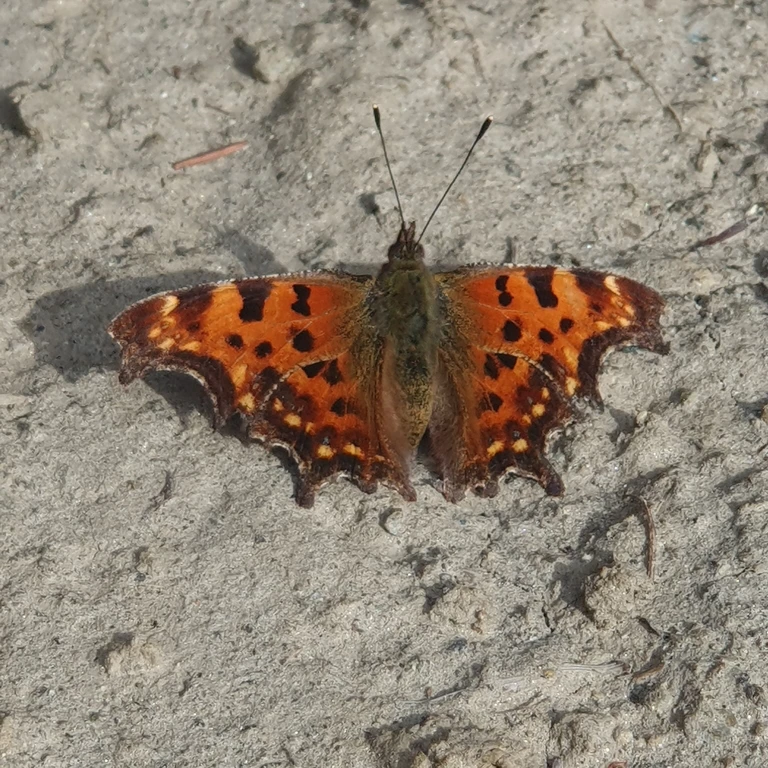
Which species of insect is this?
Polygonia c-album
